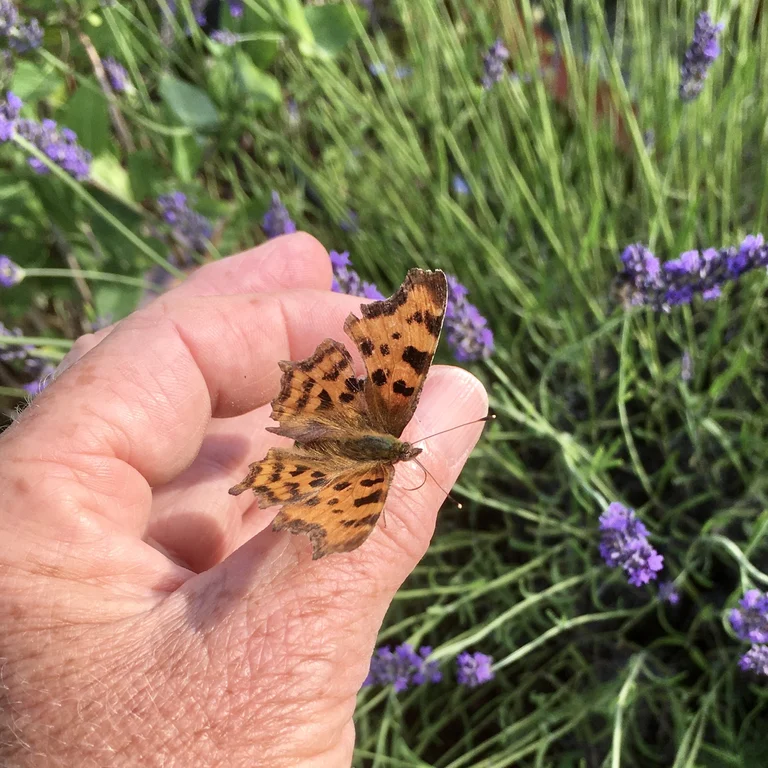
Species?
Polygonia c-album
